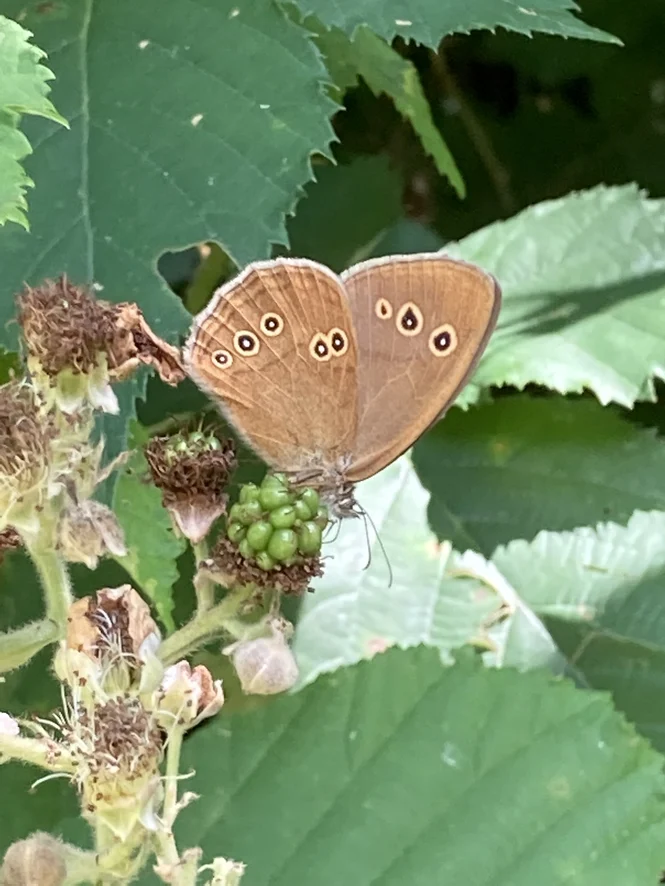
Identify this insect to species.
Aphantopus hyperantus
